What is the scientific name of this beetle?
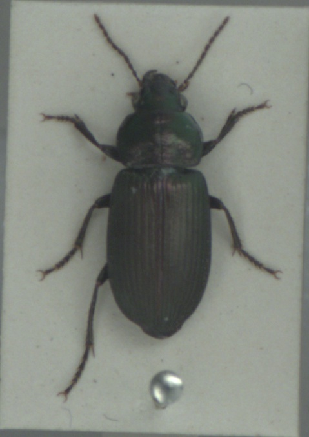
Anisodactylus poeciloides
